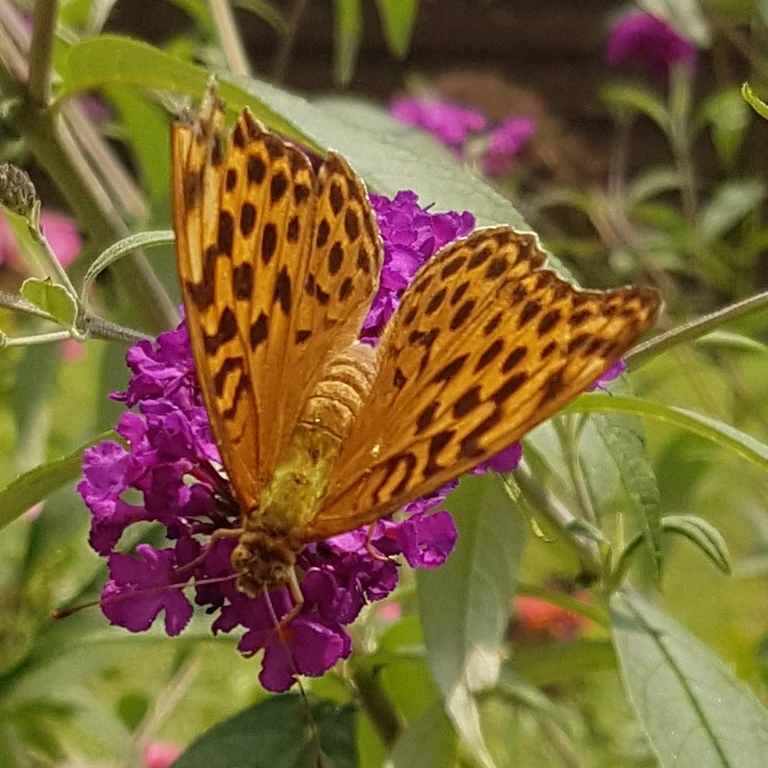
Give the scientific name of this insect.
Argynnis paphia
